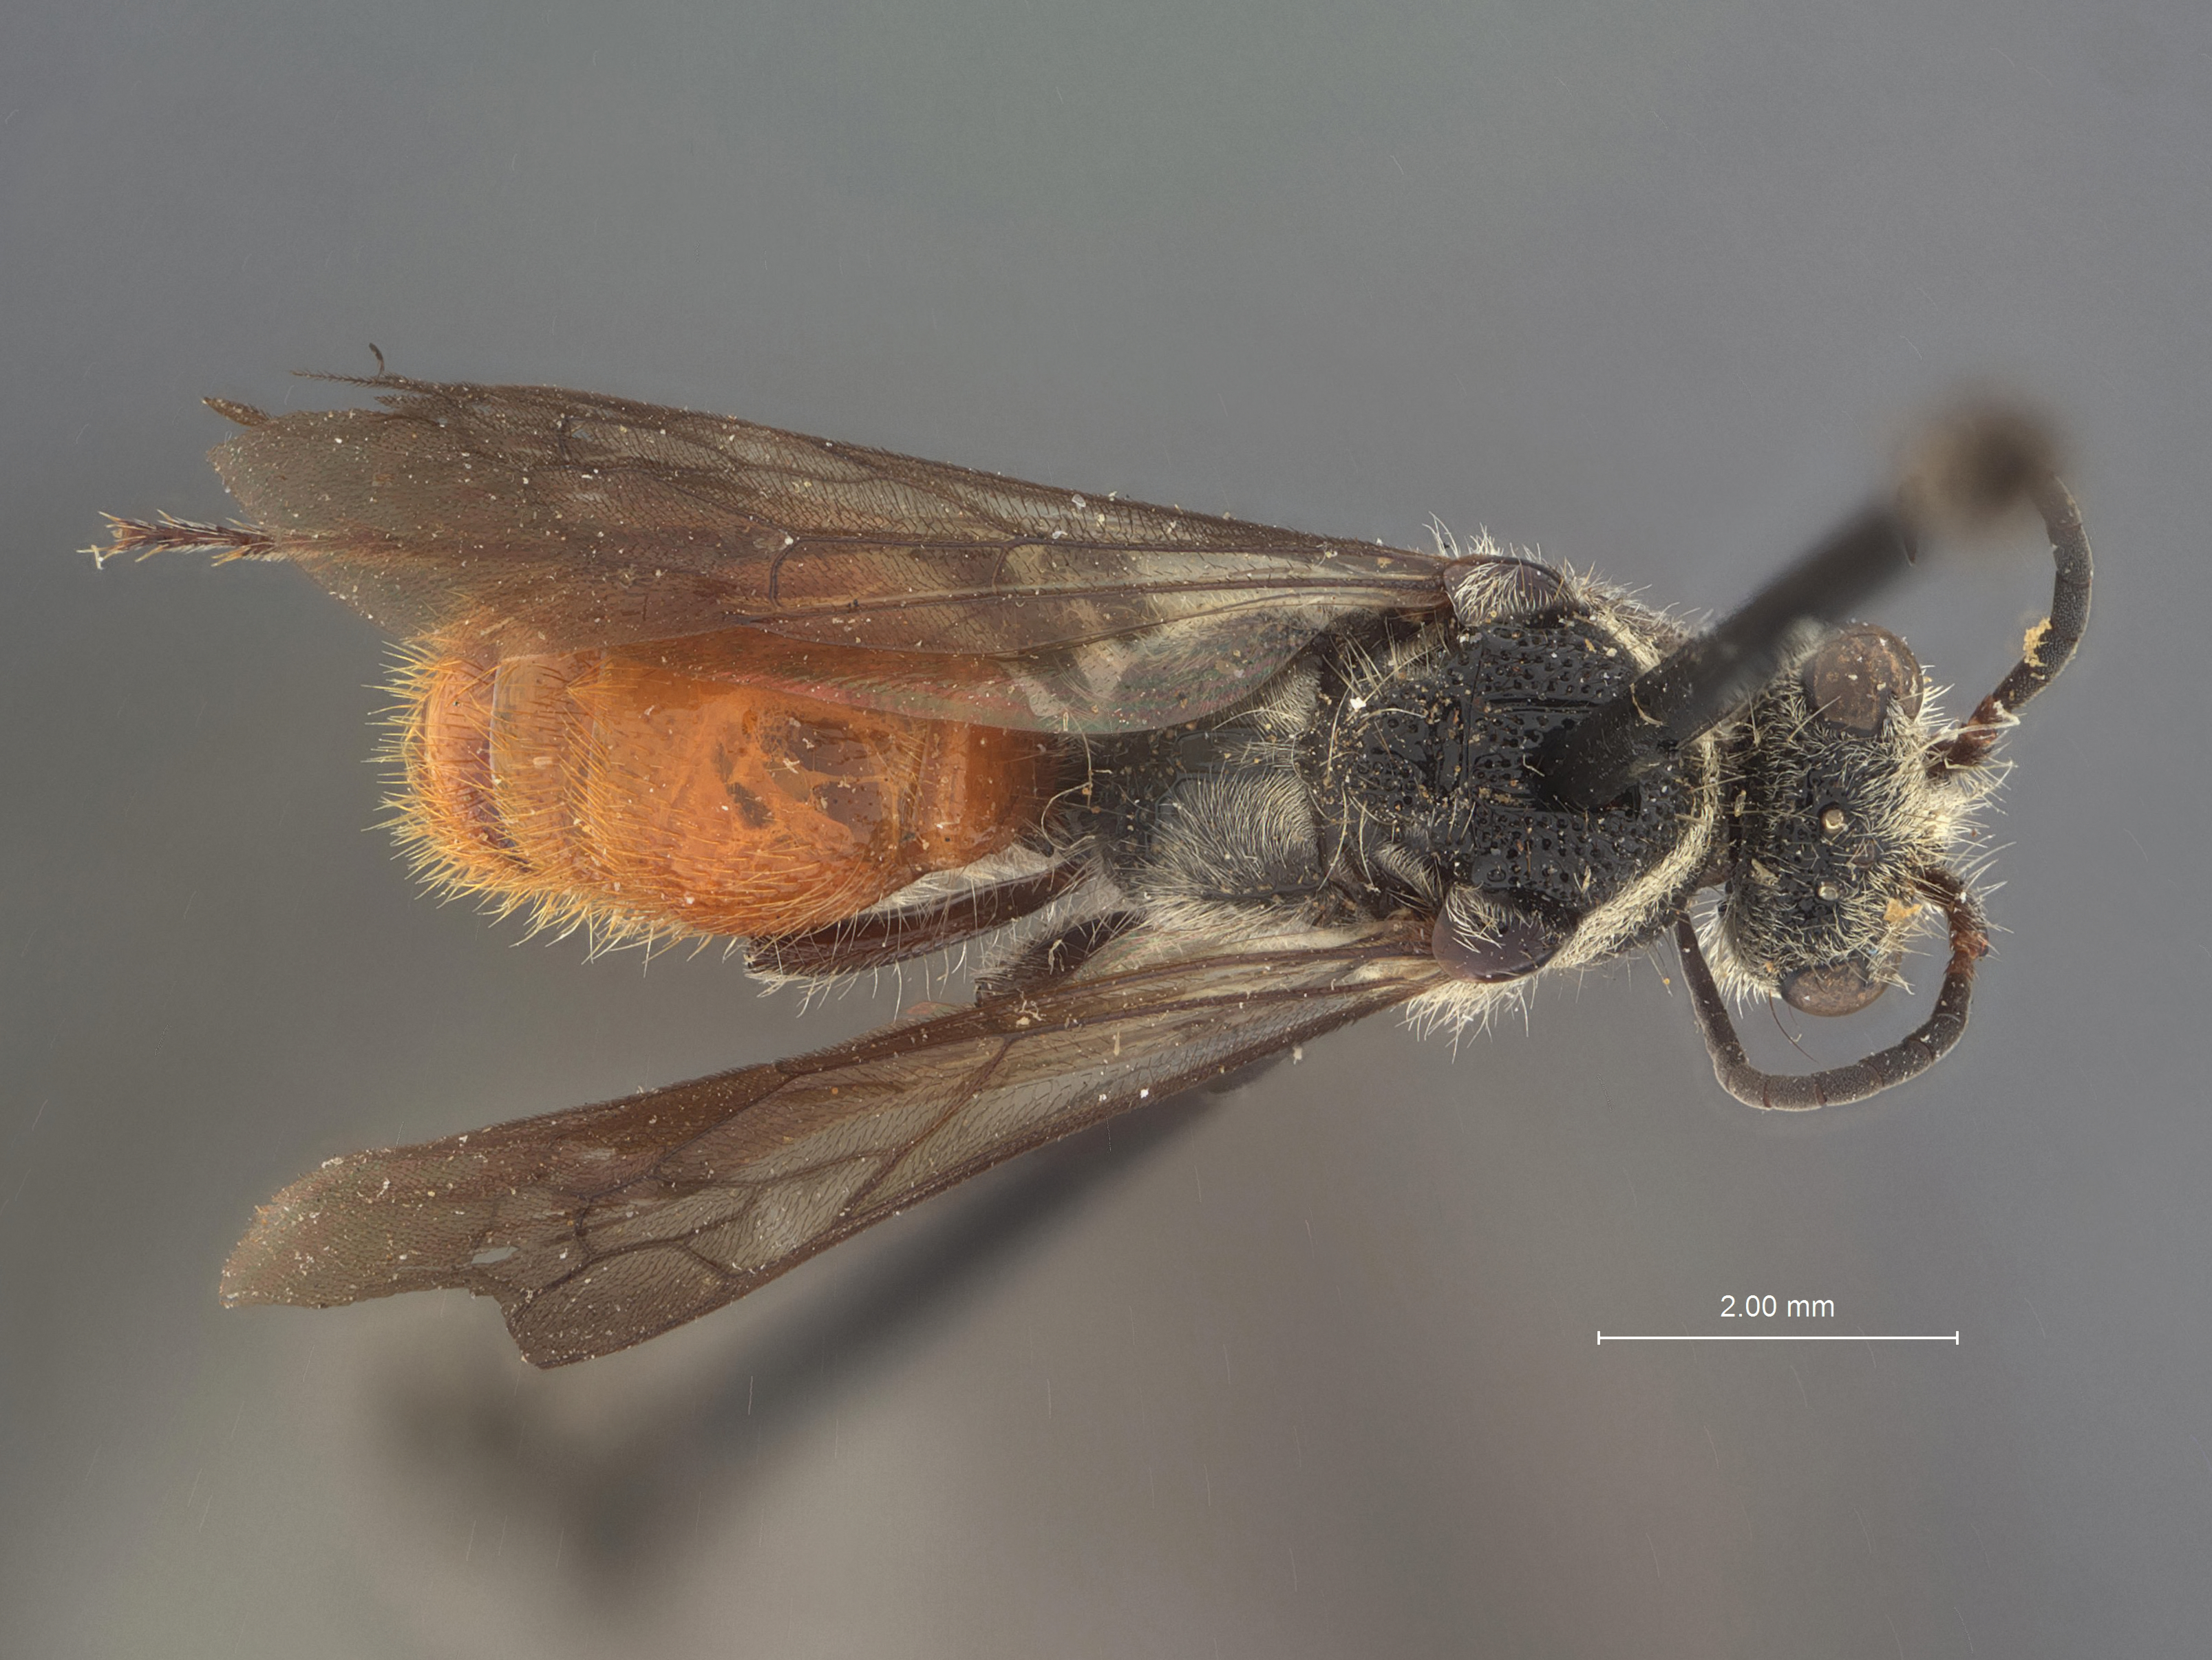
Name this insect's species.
Timulla buscki
